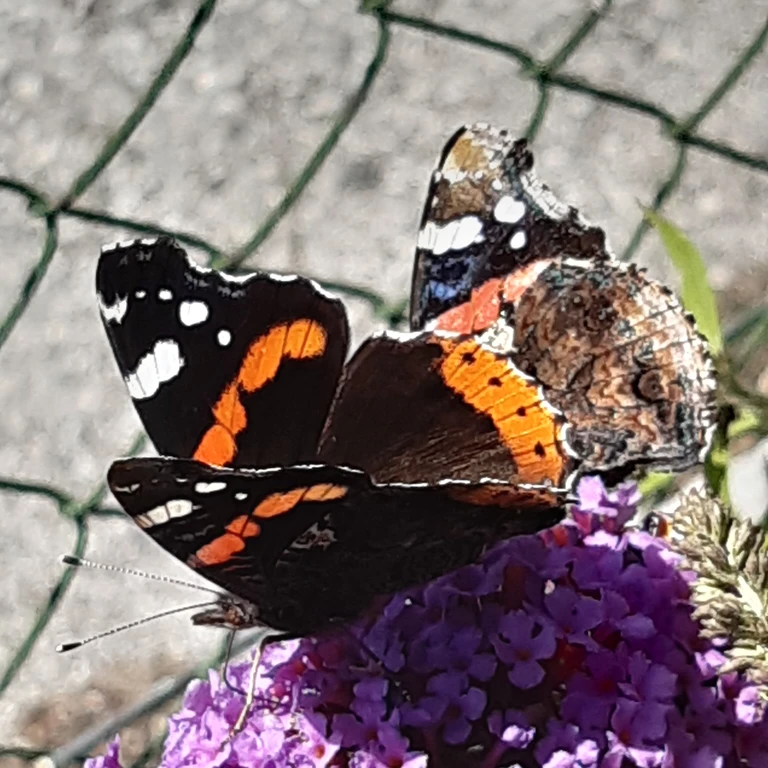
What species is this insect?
Vanessa atalanta
